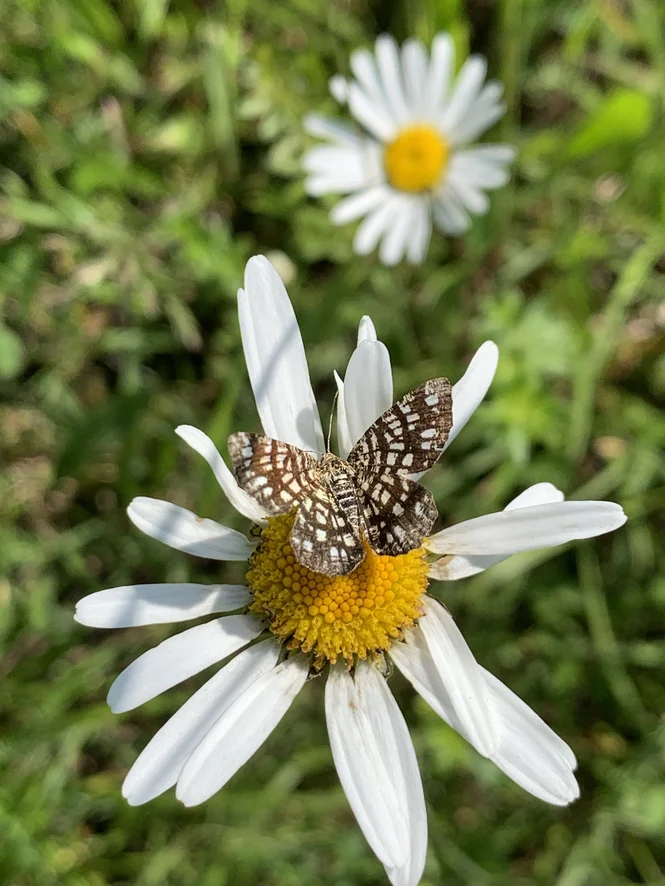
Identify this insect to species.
Chiasmia clathrata
